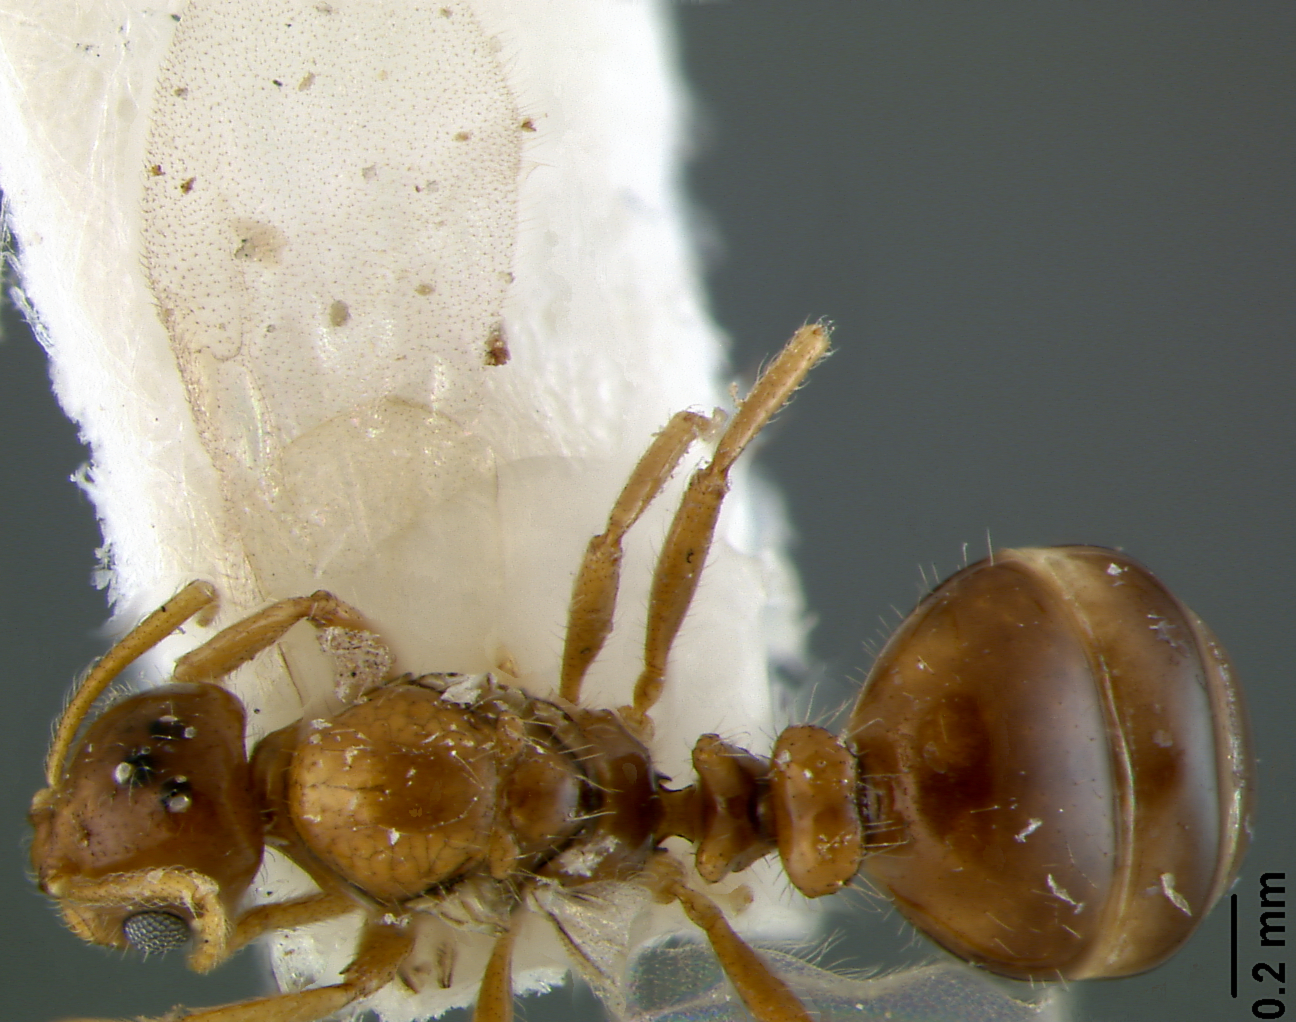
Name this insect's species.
Paranamyrma solenopsidis
